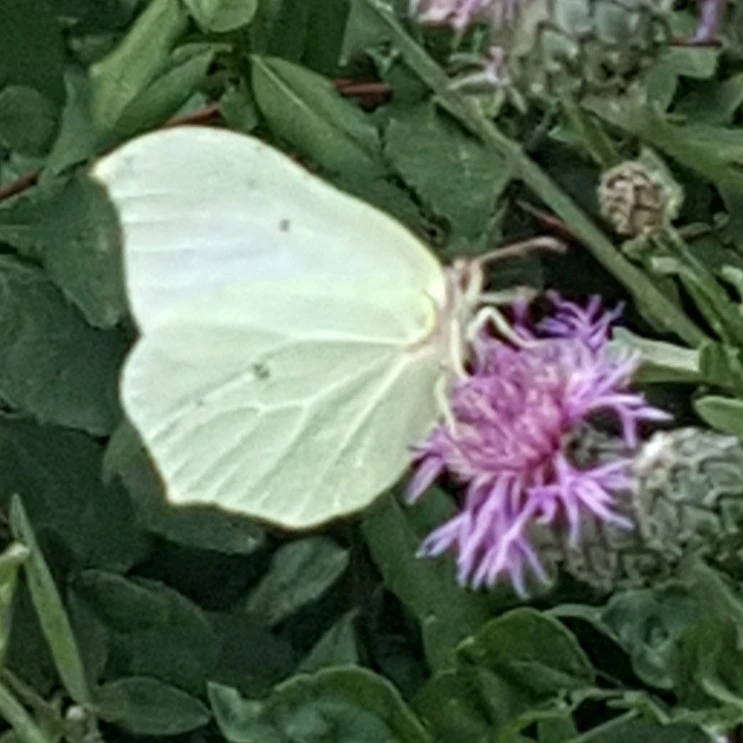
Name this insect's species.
Gonepteryx rhamni
